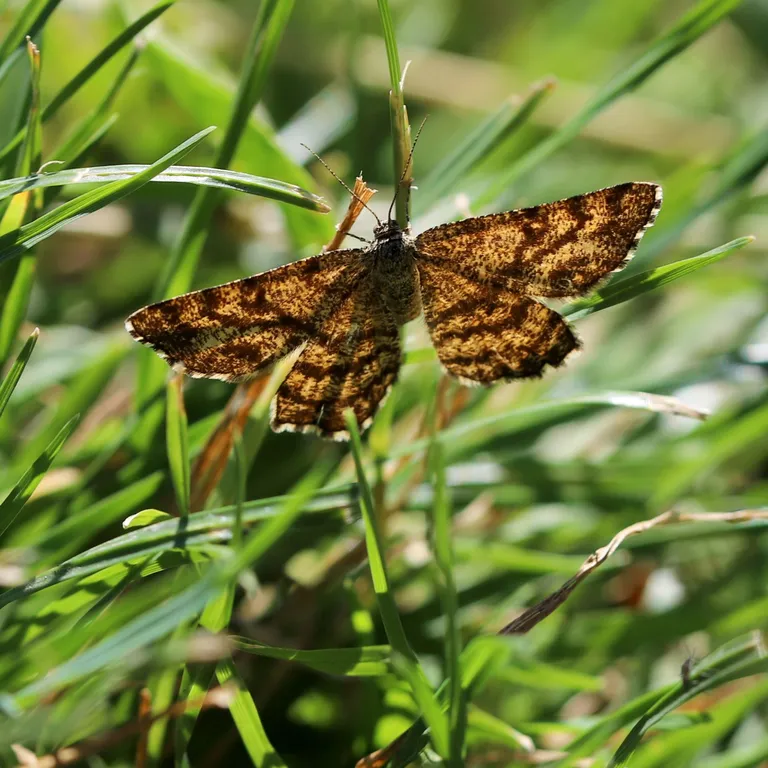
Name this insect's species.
Ematurga atomaria
